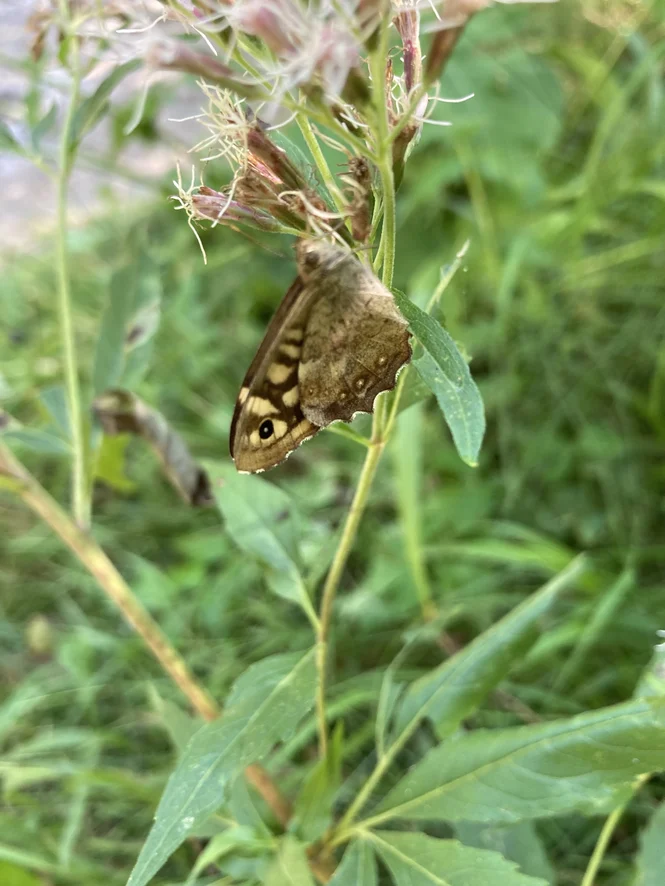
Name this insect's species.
Pararge aegeria
